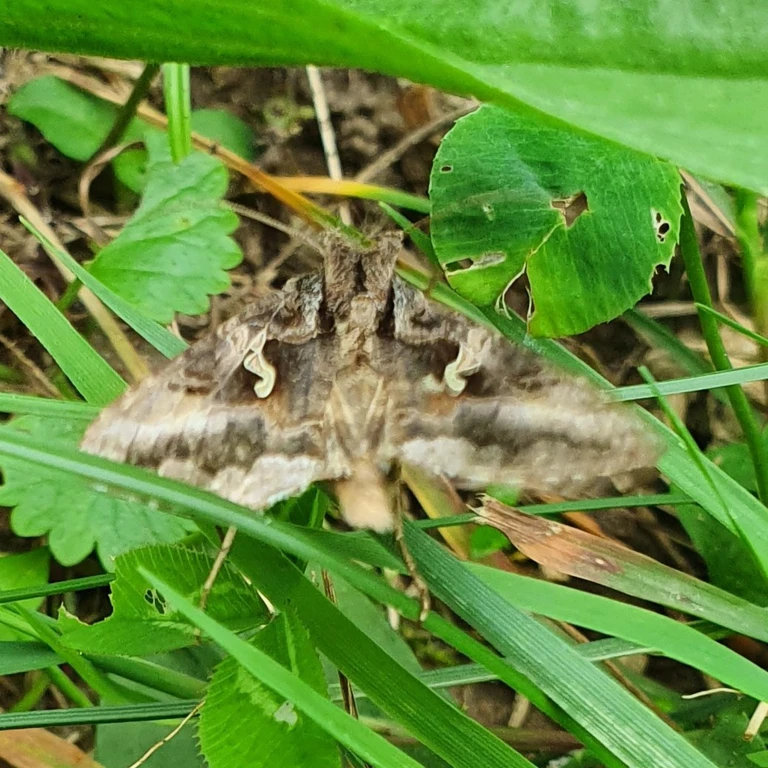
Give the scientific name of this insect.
Autographa gamma
